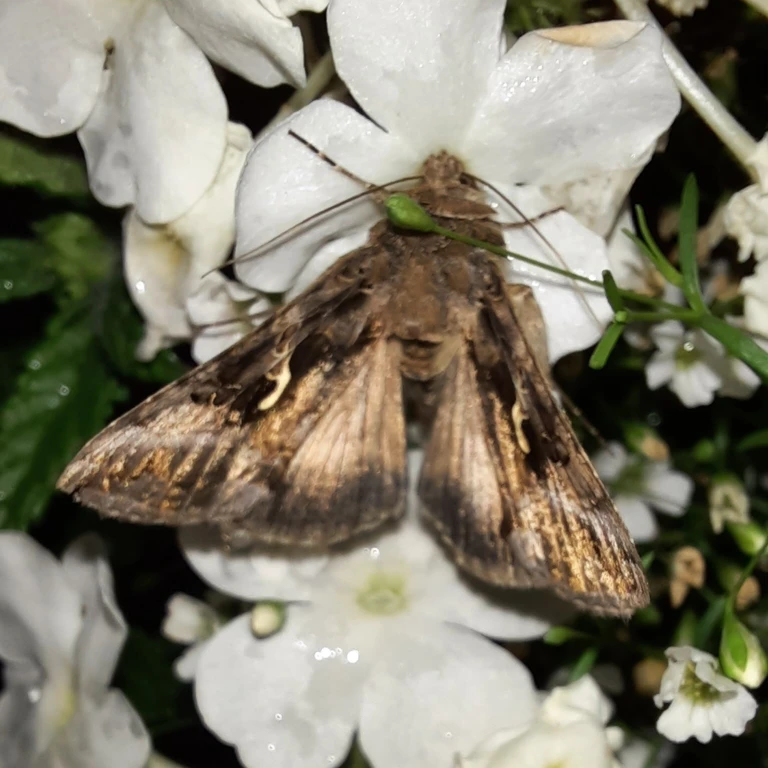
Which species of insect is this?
Autographa gamma
